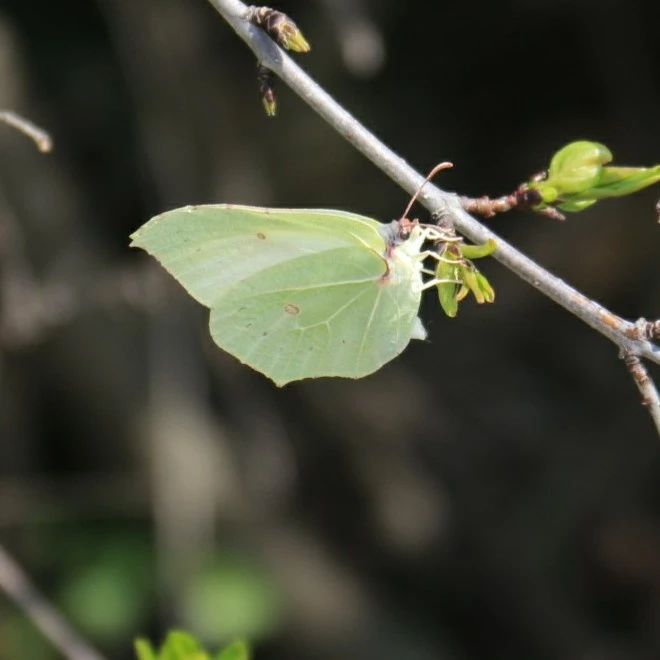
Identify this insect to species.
Gonepteryx rhamni
